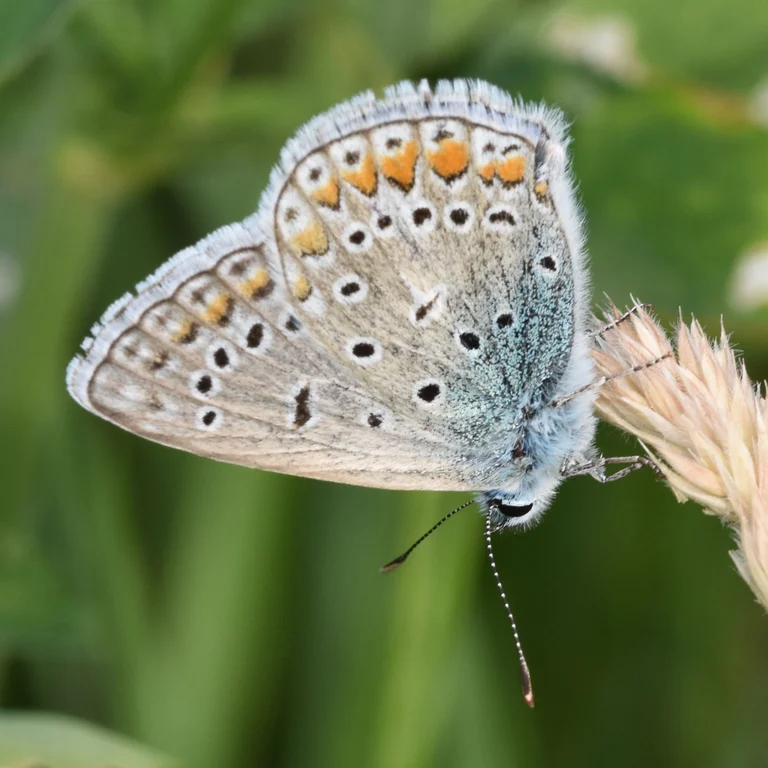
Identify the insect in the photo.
Polyommatus icarus
